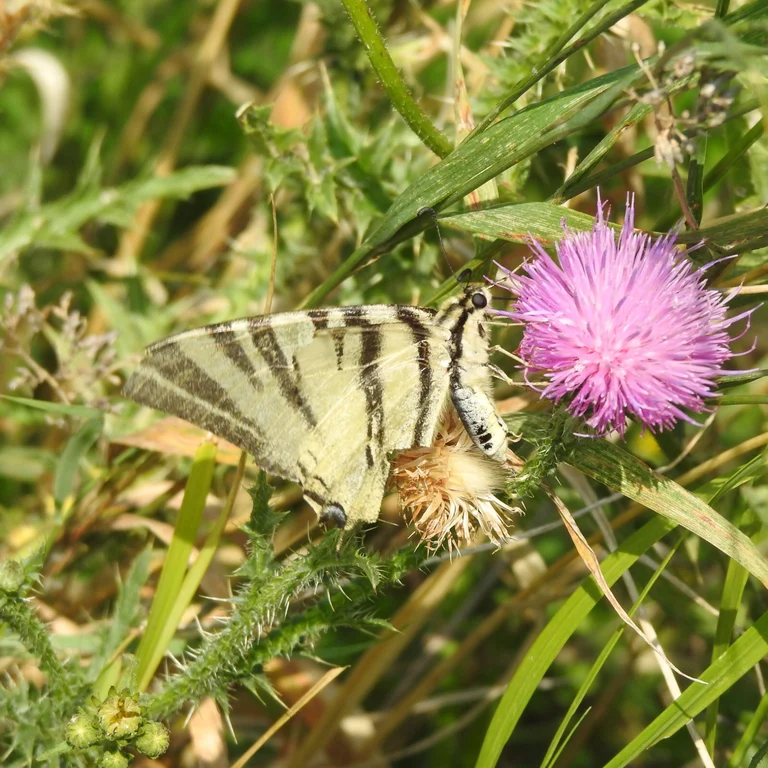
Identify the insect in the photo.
Iphiclides podalirius
